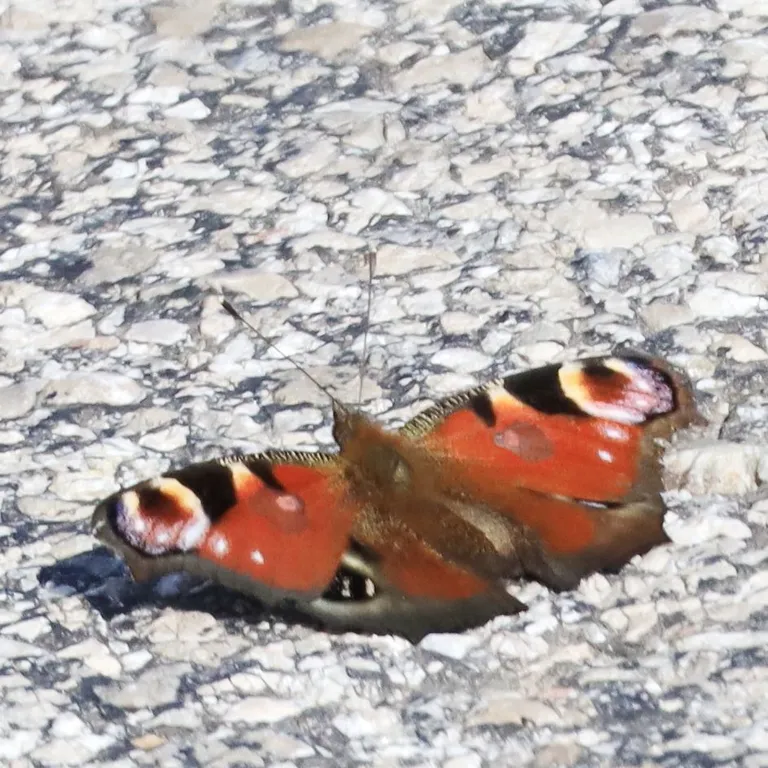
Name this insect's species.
Aglais io
